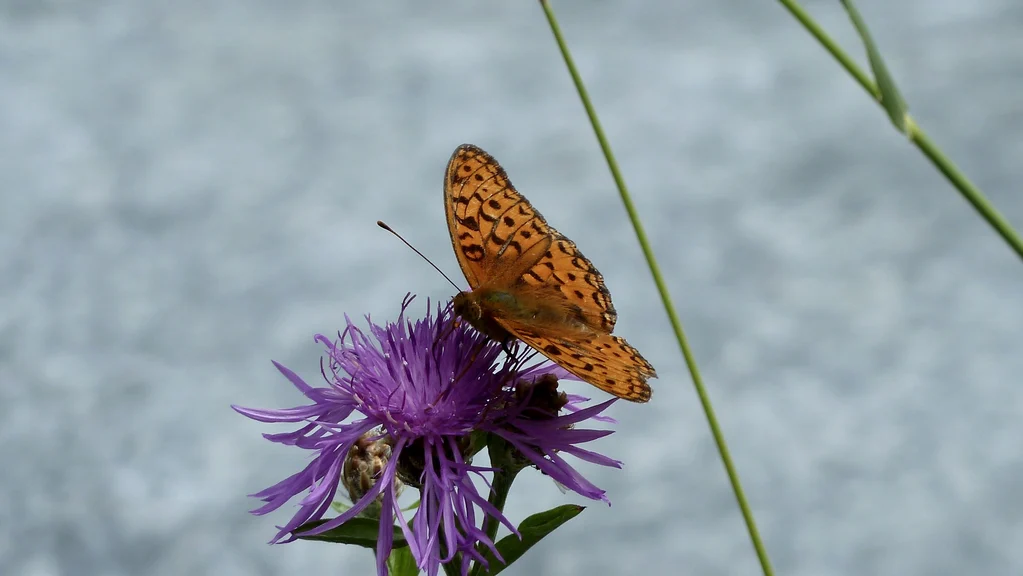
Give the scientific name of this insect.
Fabriciana adippe
